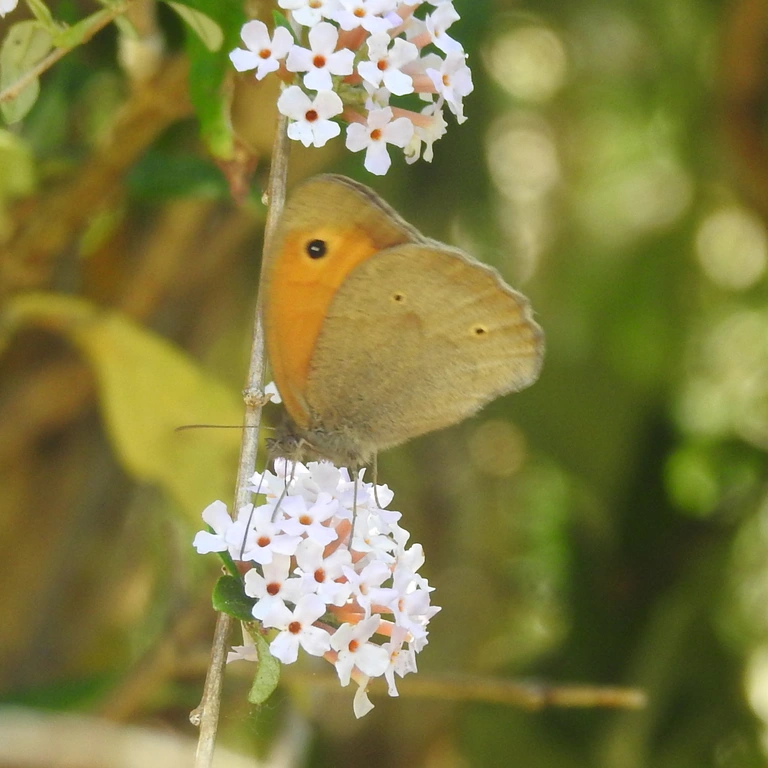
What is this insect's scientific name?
Maniola jurtina
